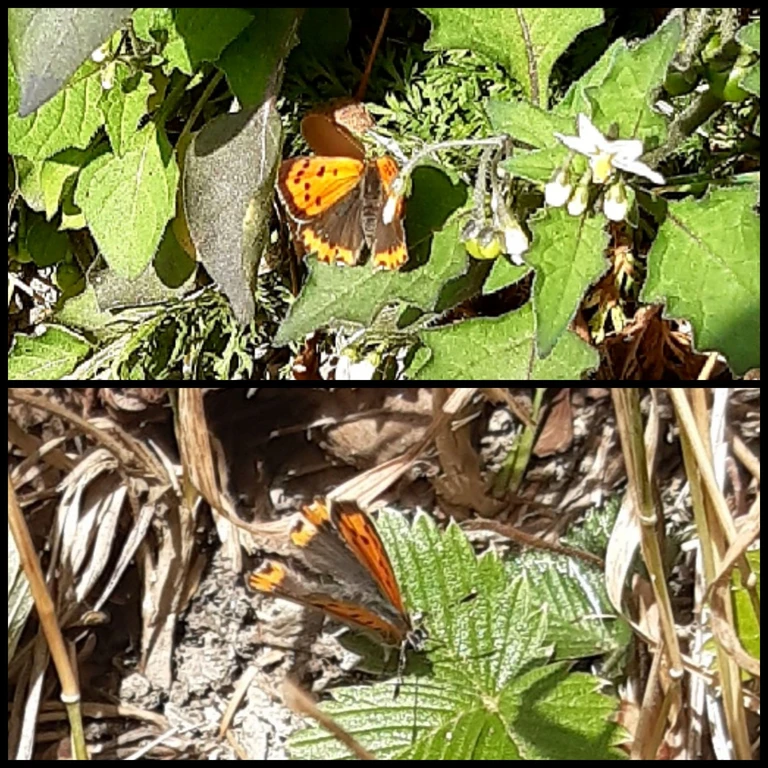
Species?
Lycaena phlaeas
